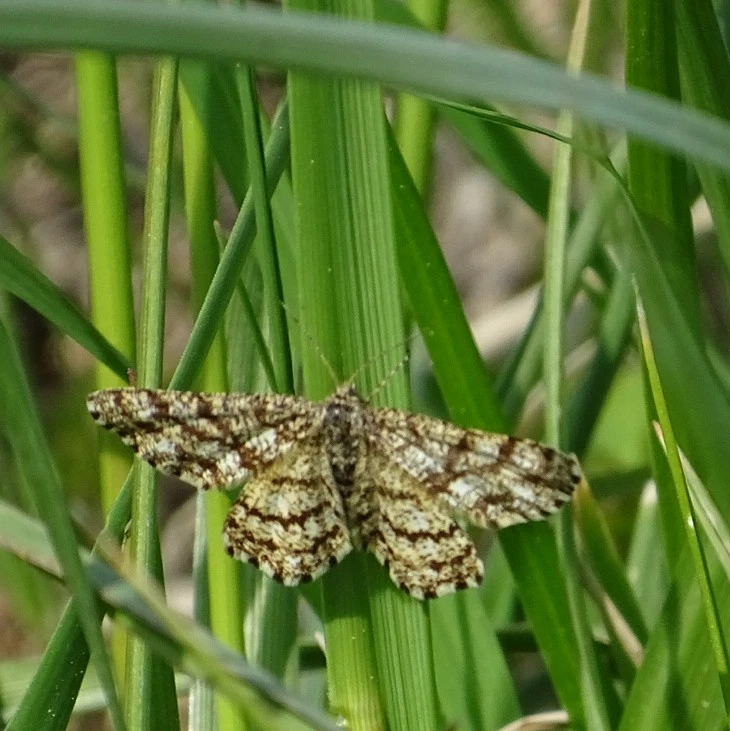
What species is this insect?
Ematurga atomaria
